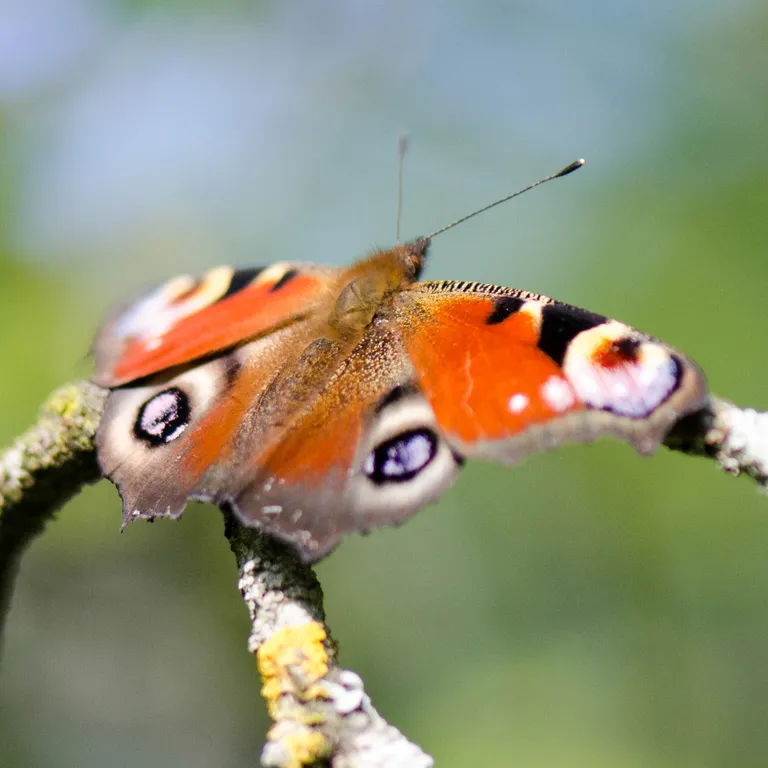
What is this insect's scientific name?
Aglais io
